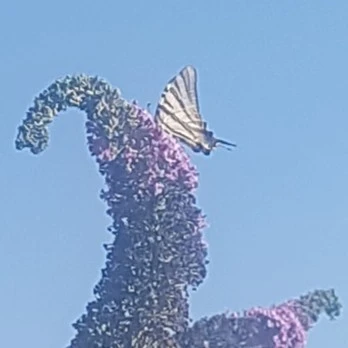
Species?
Iphiclides podalirius
